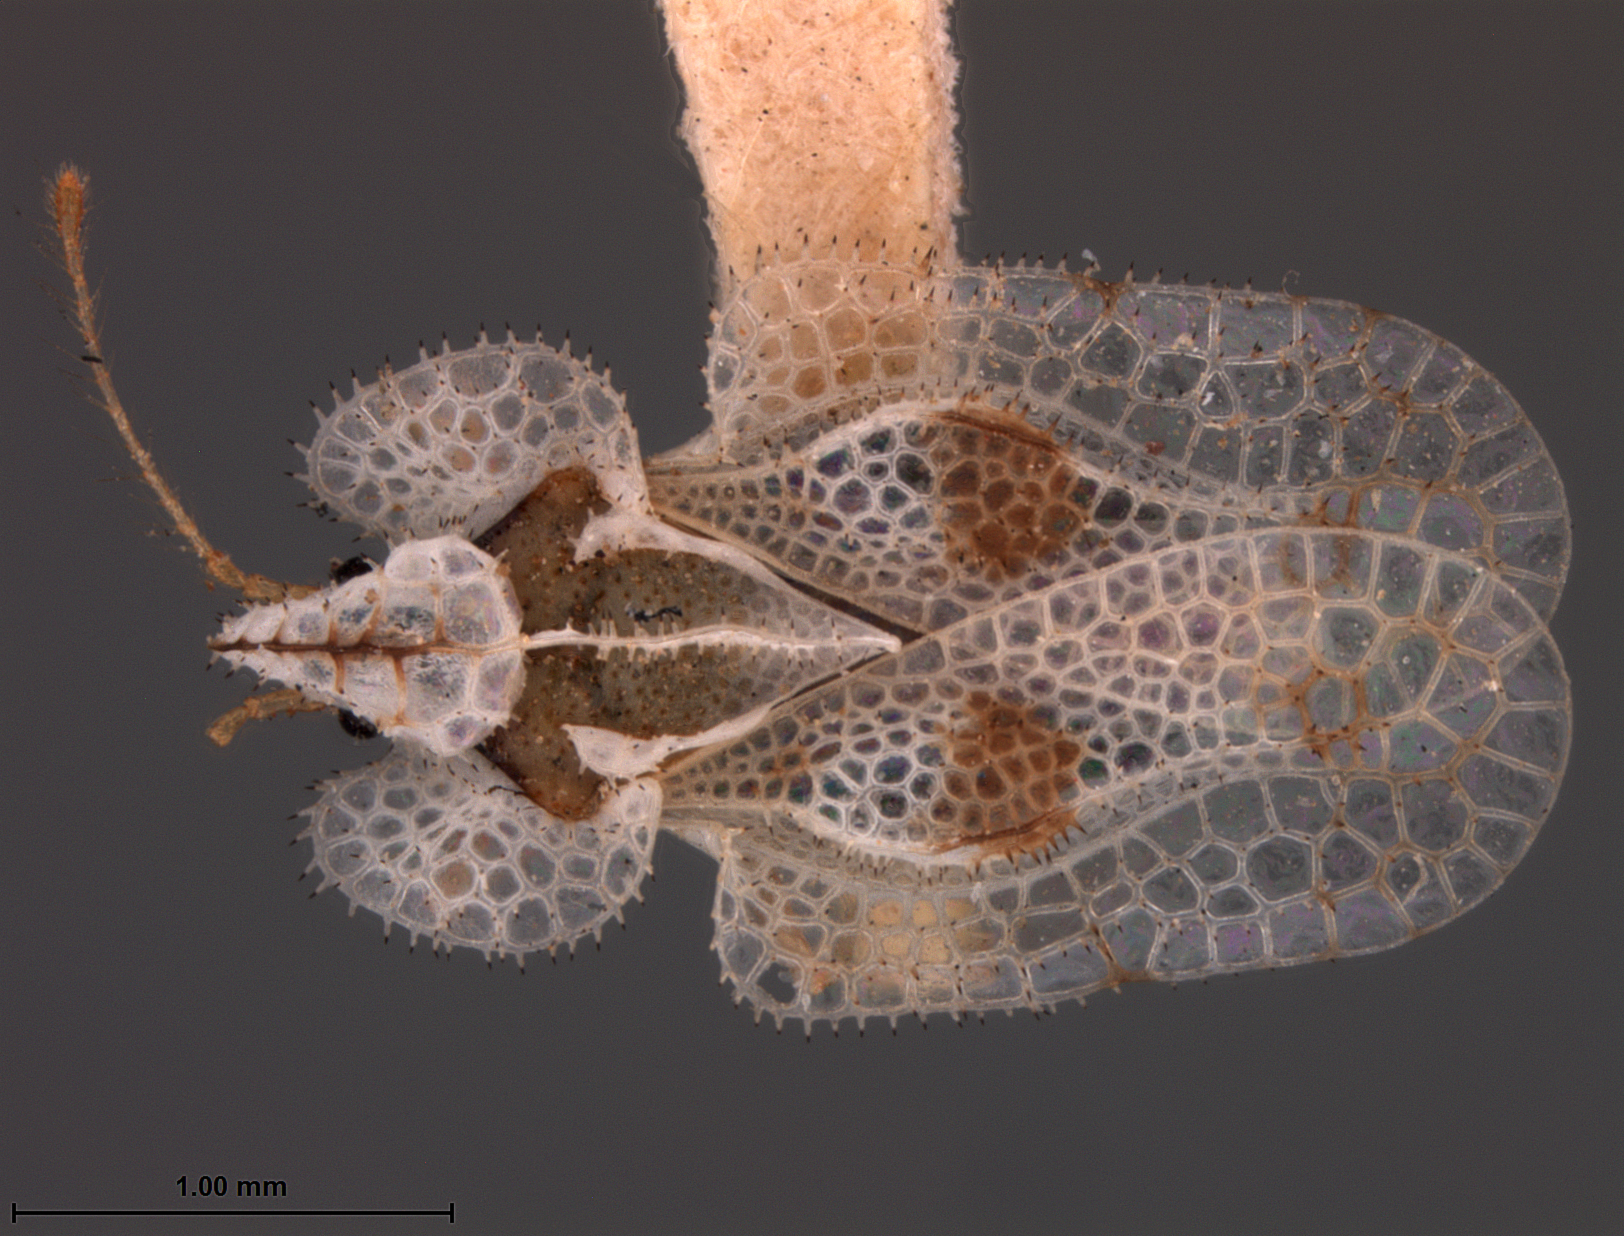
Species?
Corythuca confraterna
